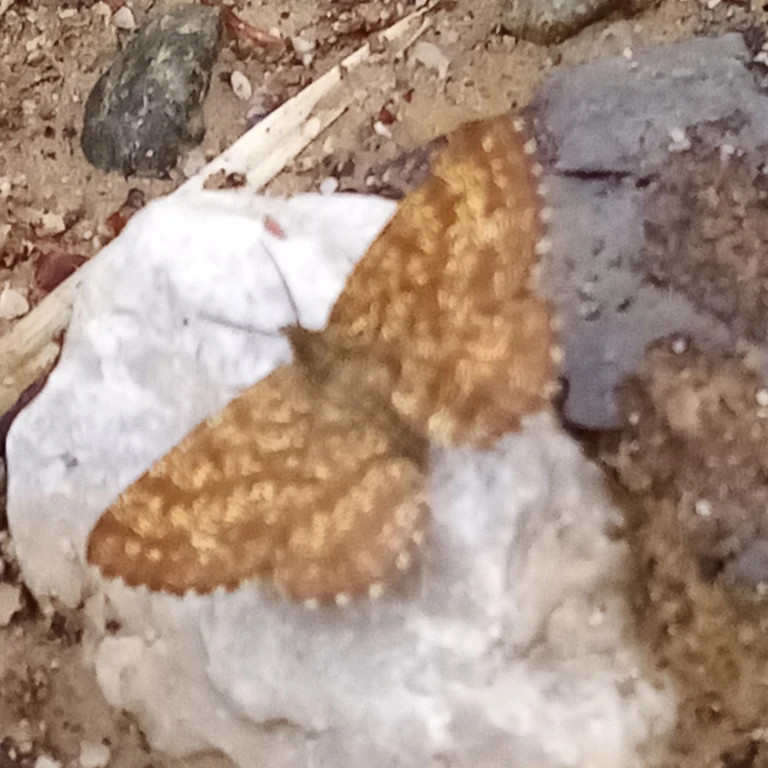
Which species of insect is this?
Ematurga atomaria
